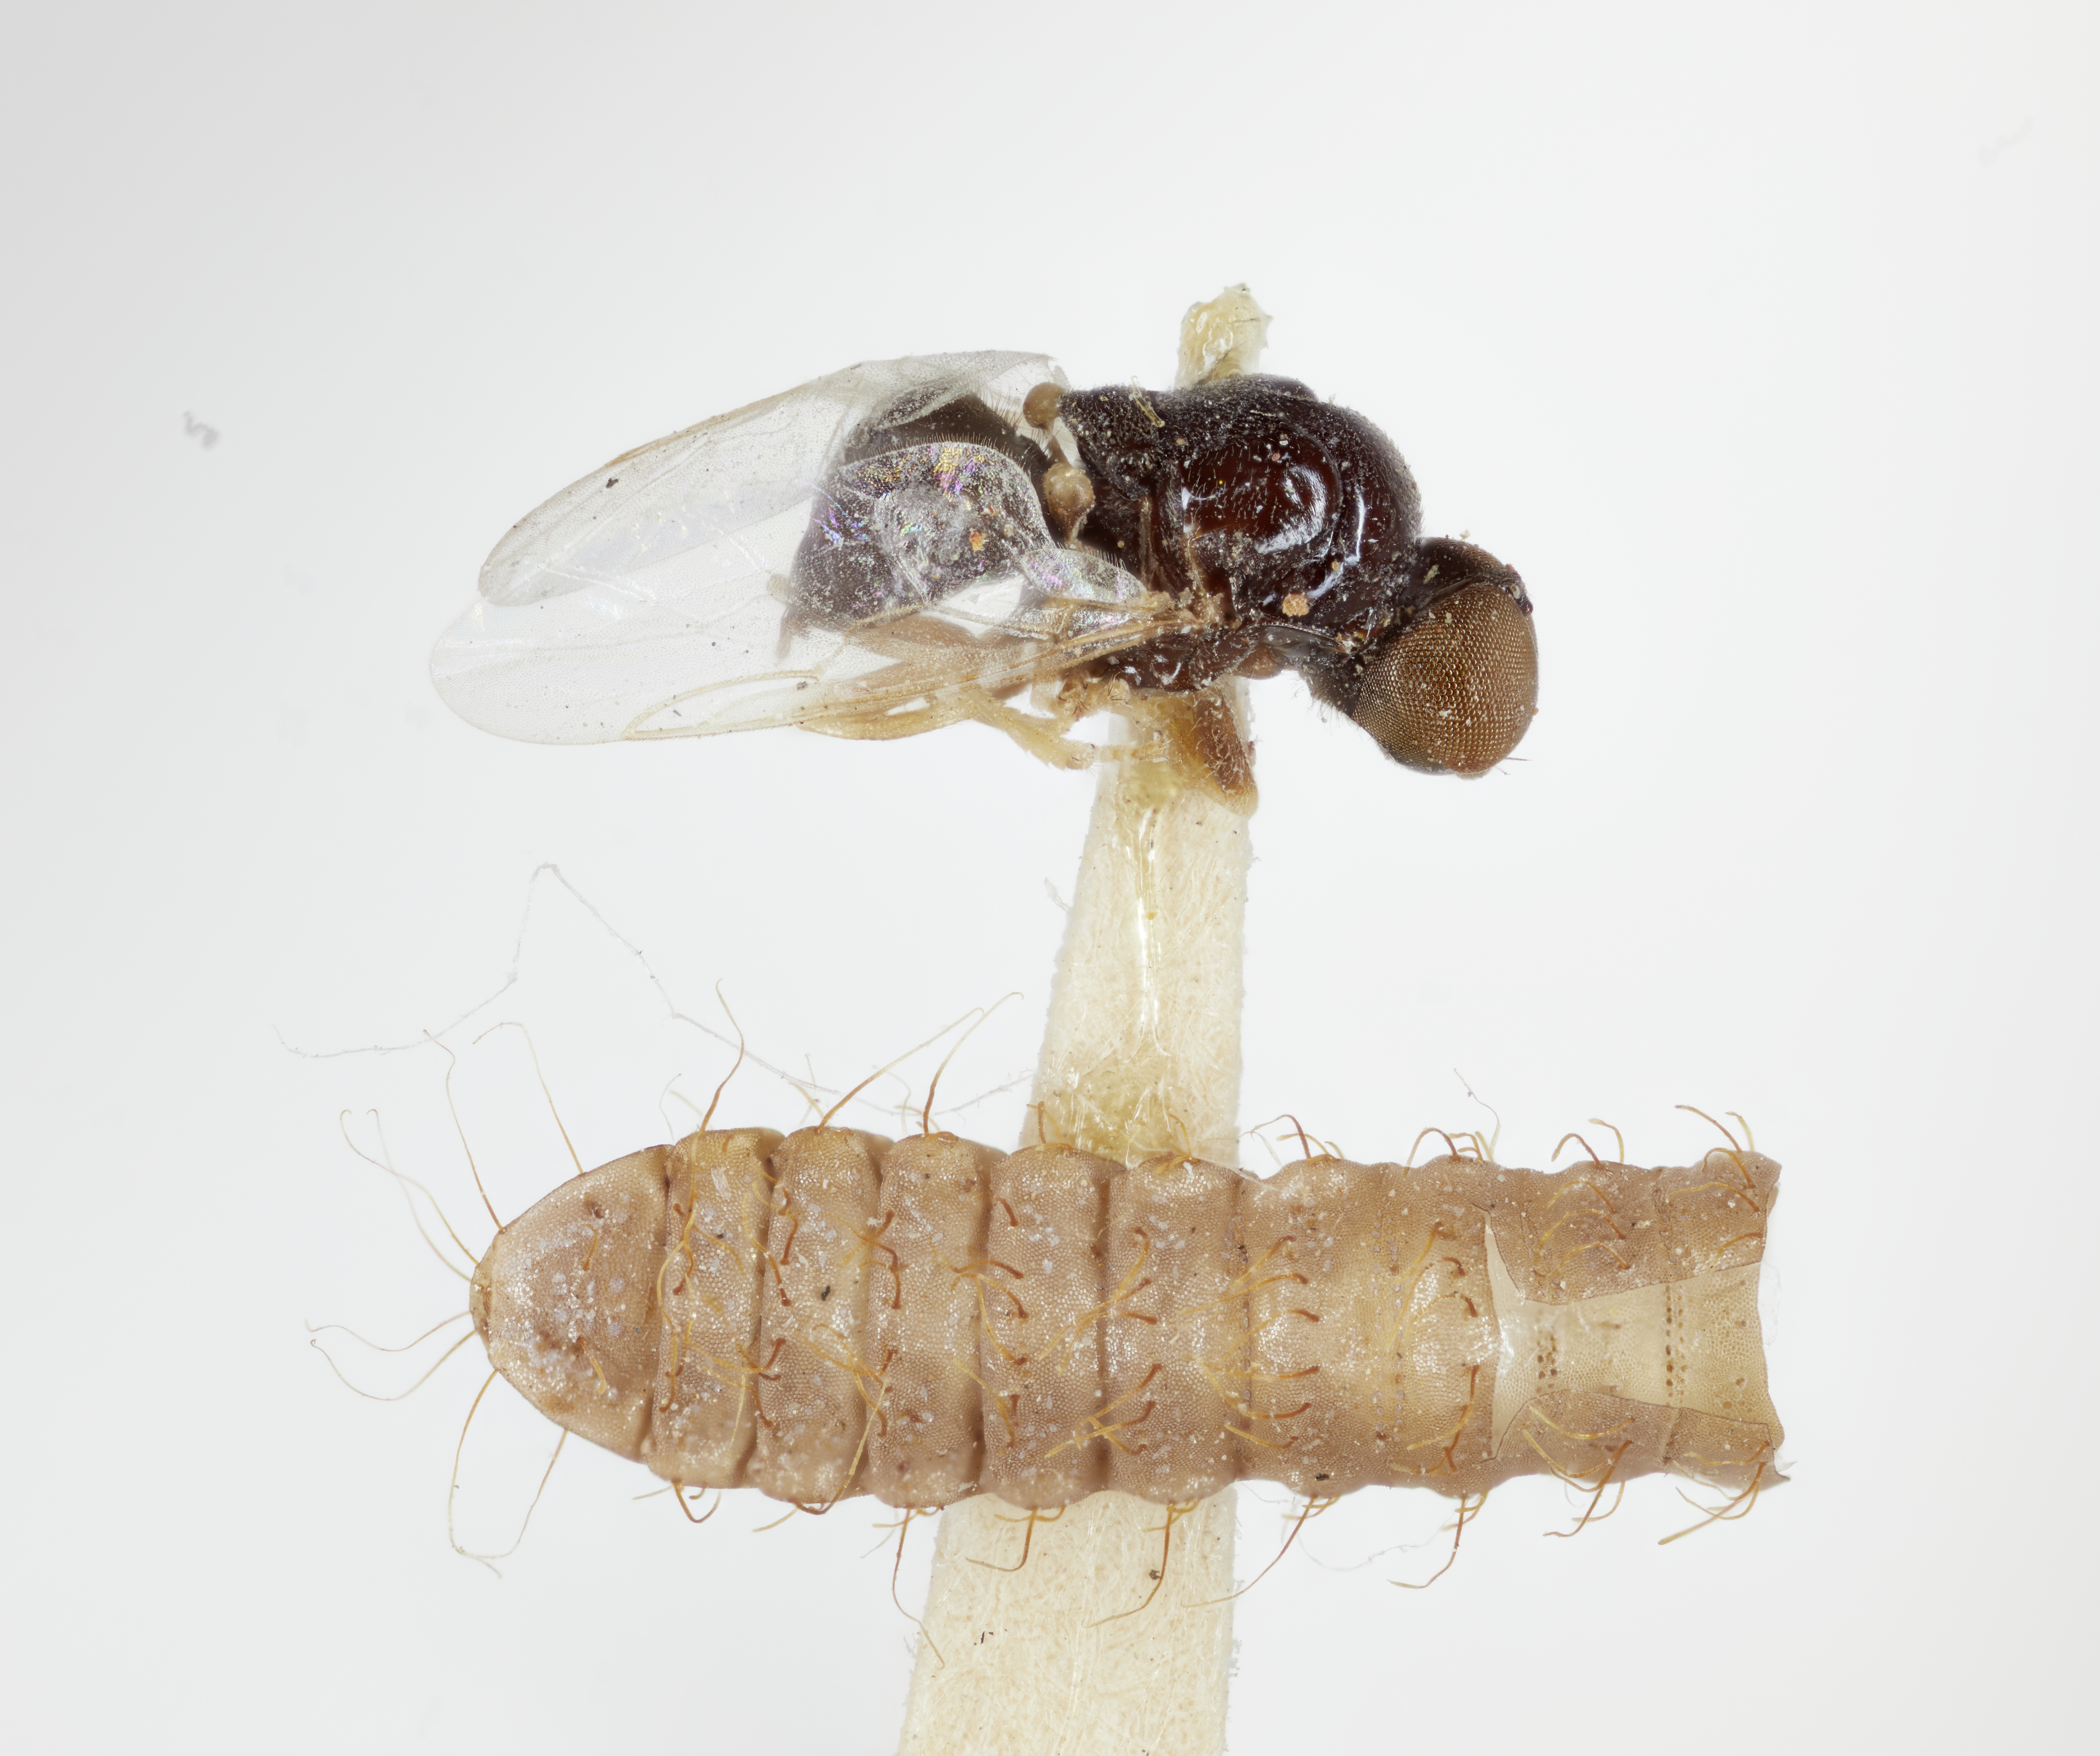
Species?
Zabrachia plicatum
